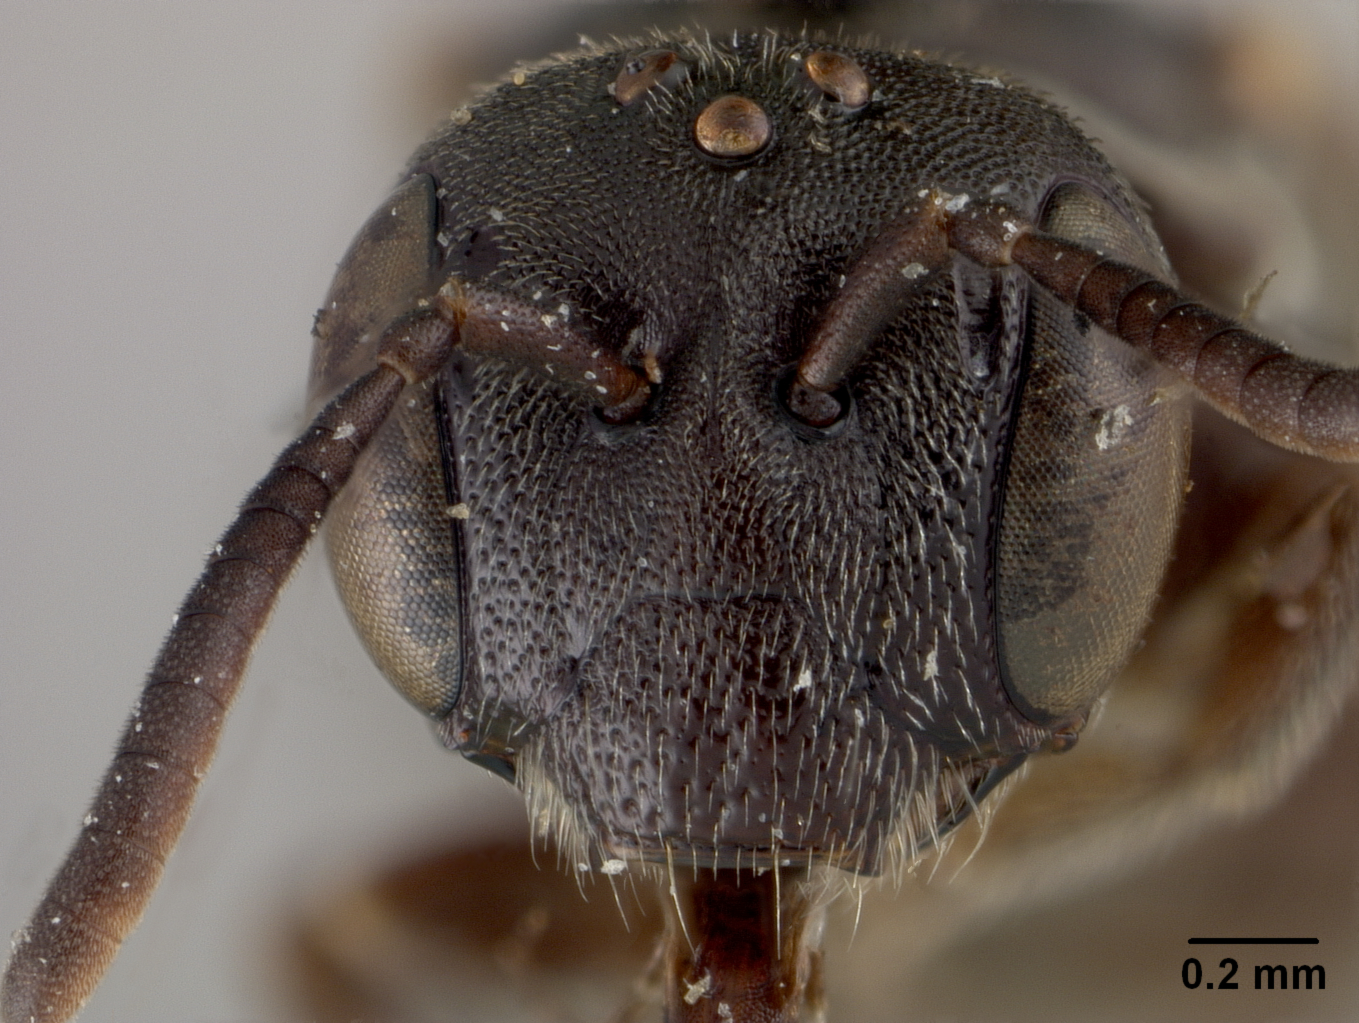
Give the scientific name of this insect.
Pseudopanurgus gerardiae
